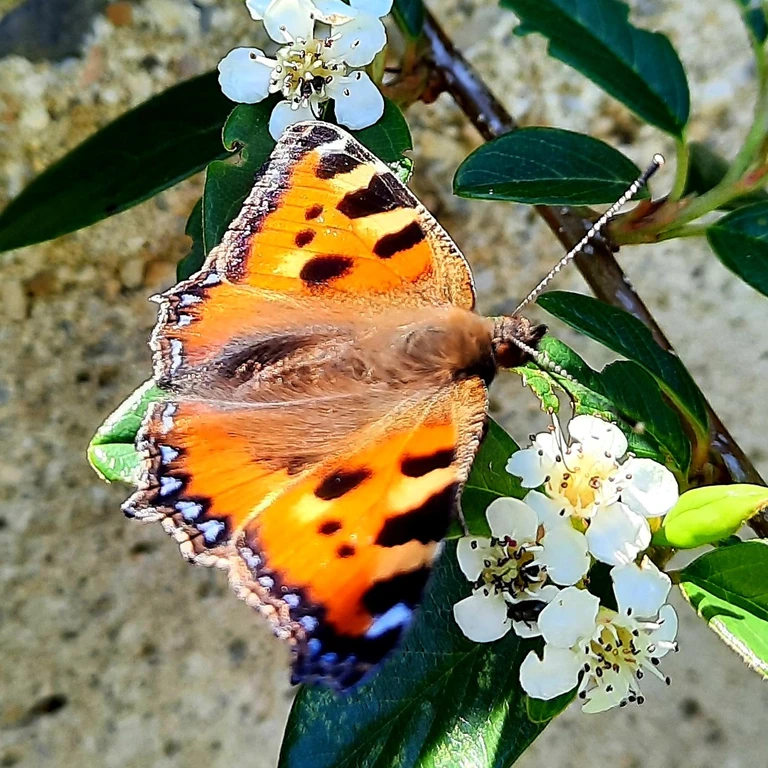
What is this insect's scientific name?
Aglais urticae
